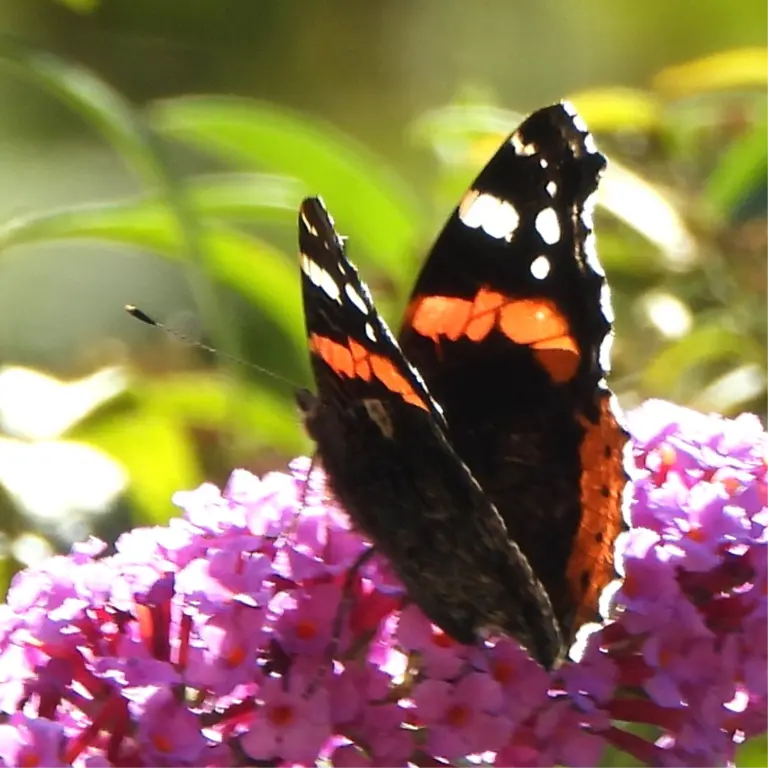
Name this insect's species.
Vanessa atalanta
